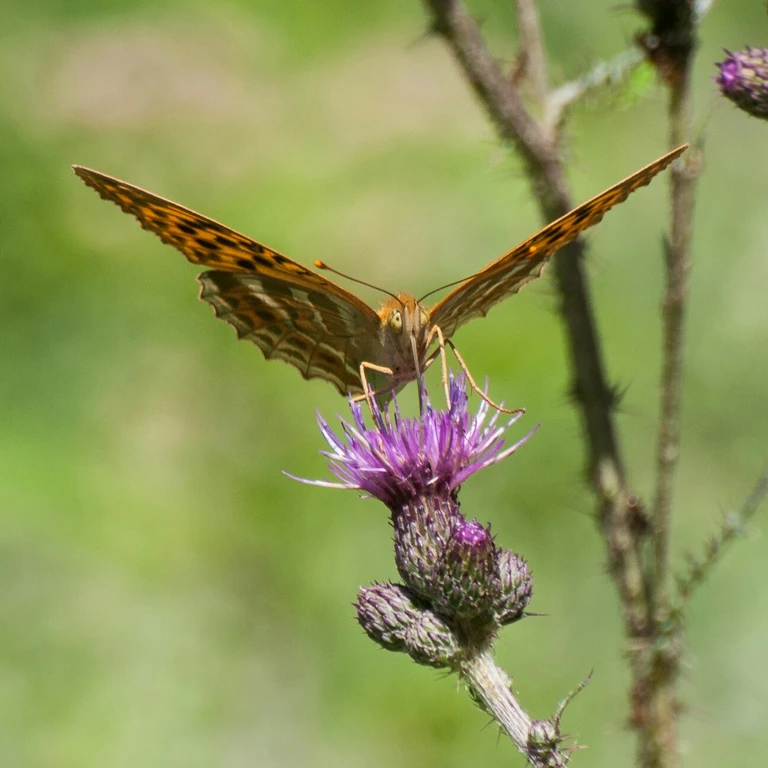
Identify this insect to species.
Argynnis paphia
